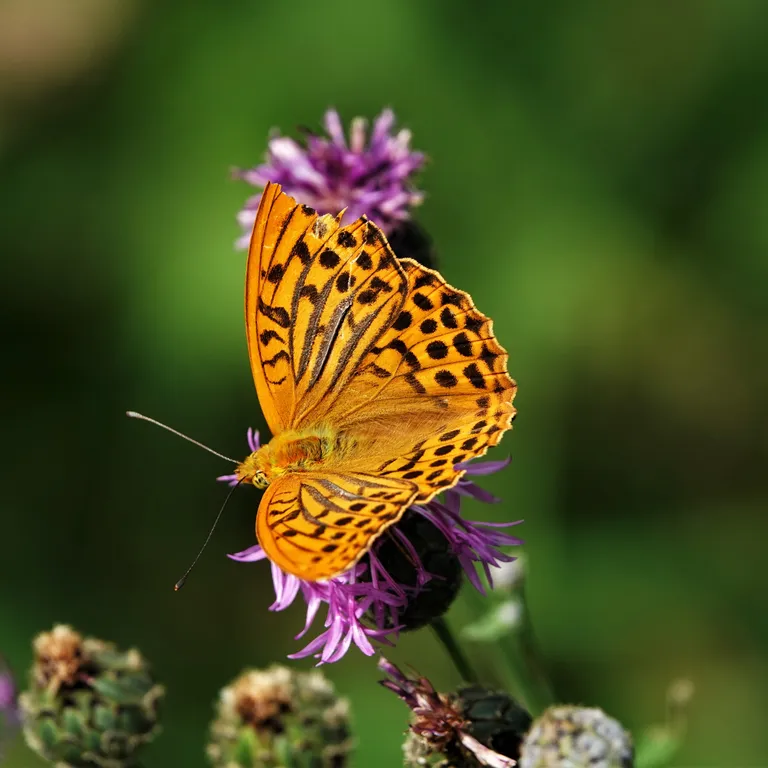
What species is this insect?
Argynnis paphia
